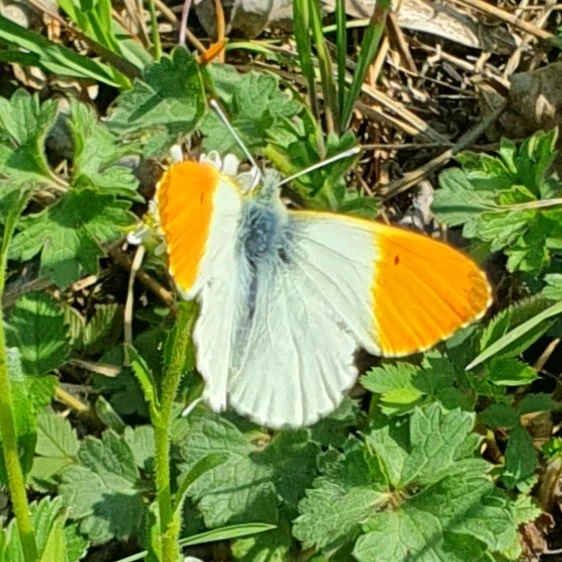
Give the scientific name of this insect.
Anthocharis cardamines
